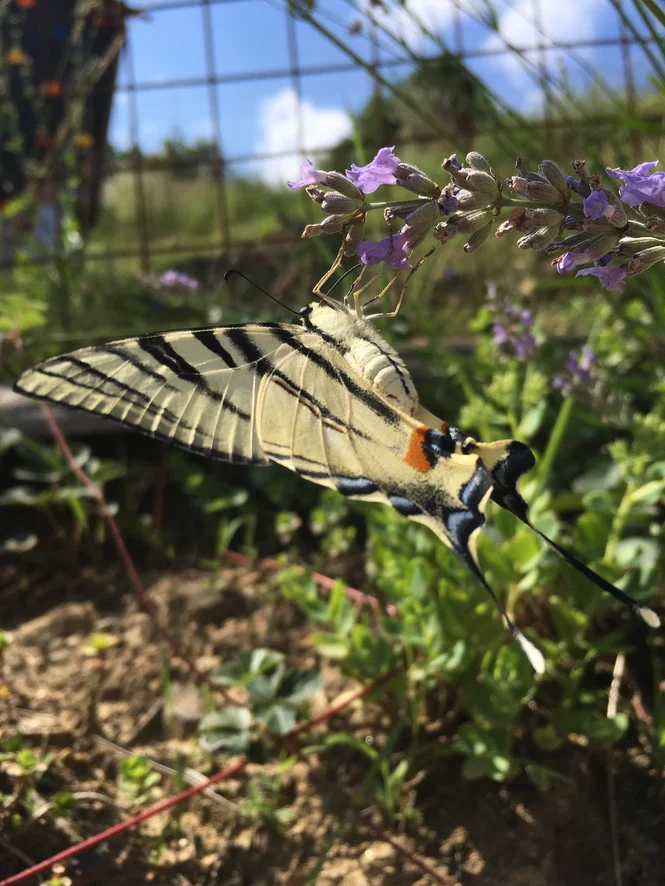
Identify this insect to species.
Iphiclides podalirius
